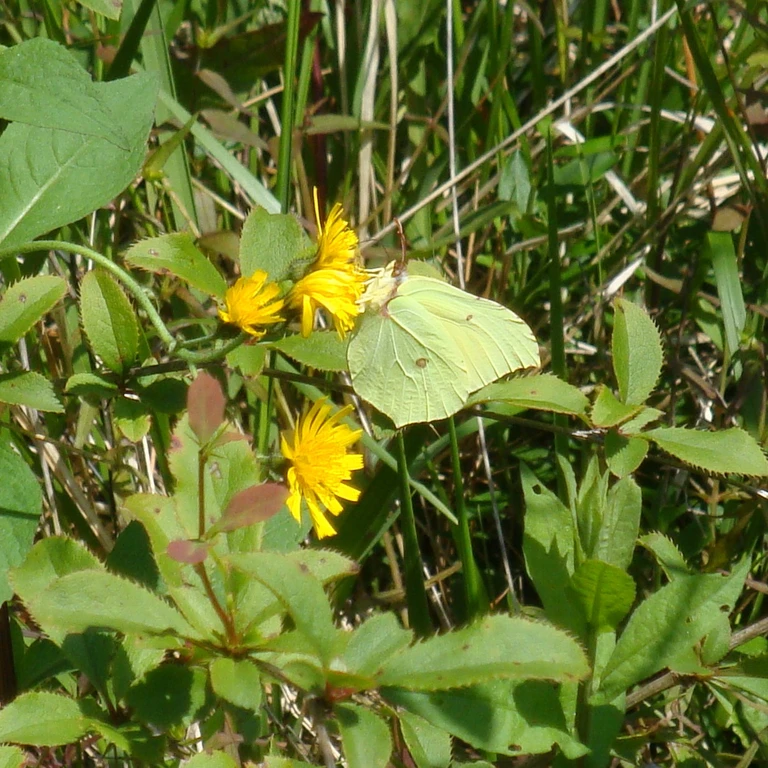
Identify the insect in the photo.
Gonepteryx rhamni
